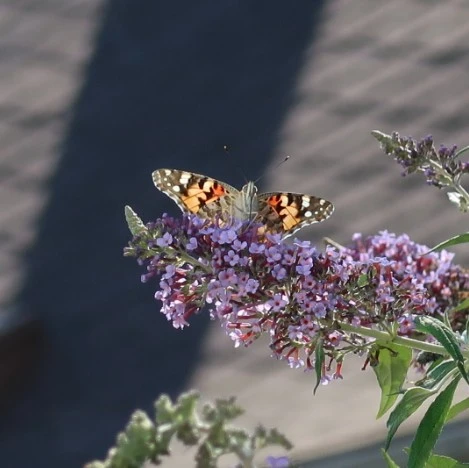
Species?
Vanessa cardui
